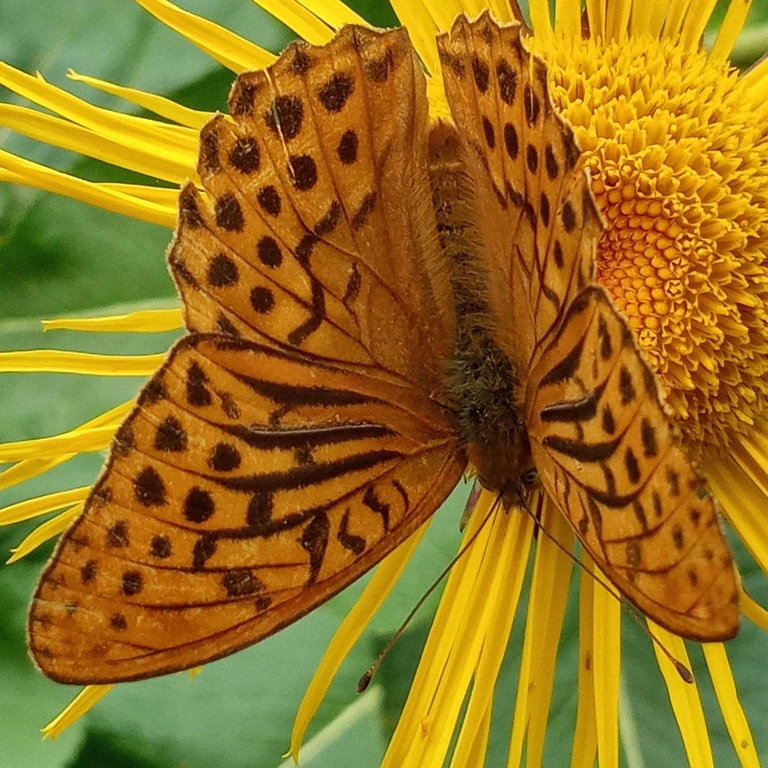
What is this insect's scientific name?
Argynnis paphia
